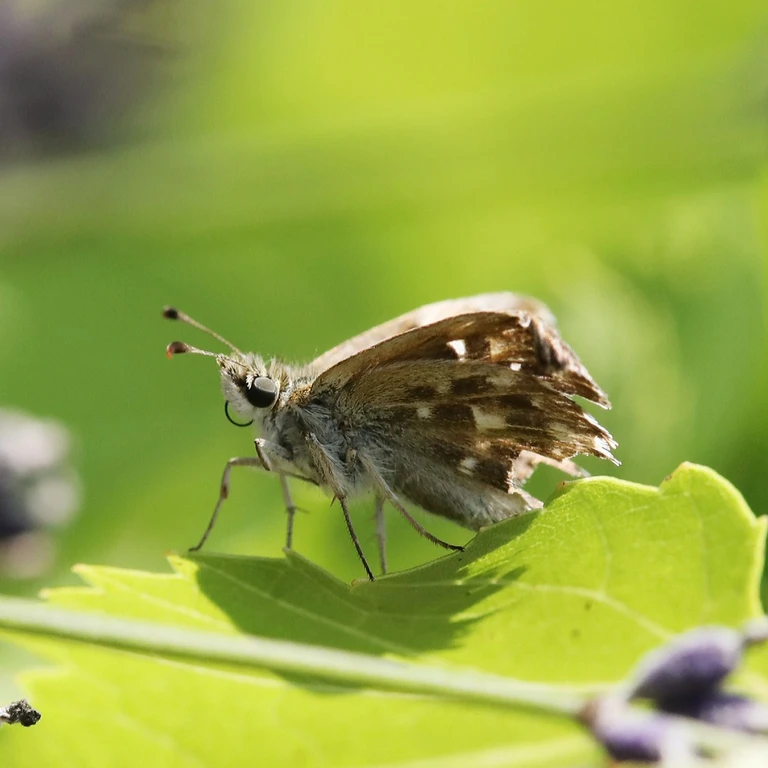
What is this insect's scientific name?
Carcharodus alceae
